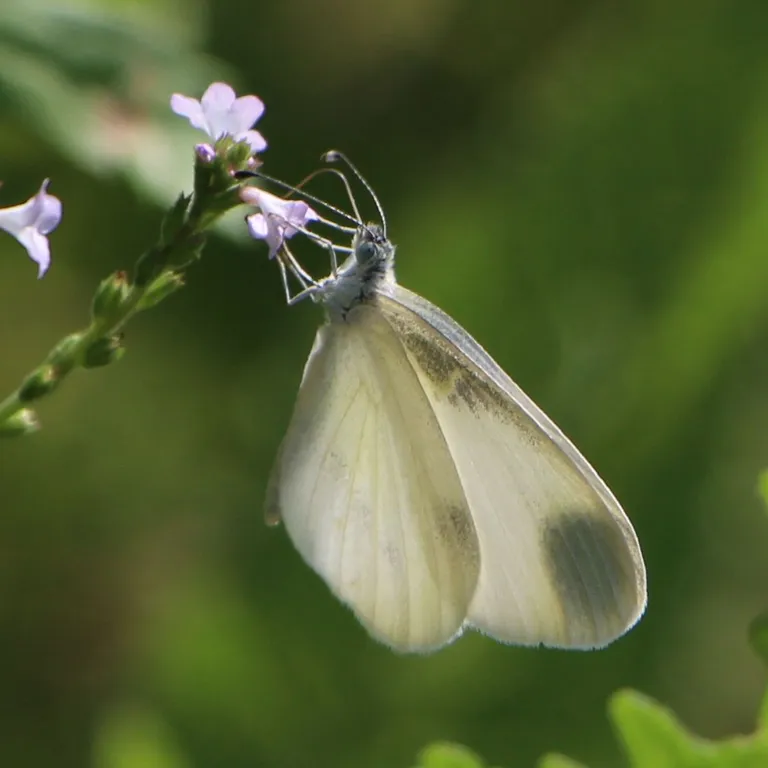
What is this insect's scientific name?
Leptidea sinapis/juvernica
